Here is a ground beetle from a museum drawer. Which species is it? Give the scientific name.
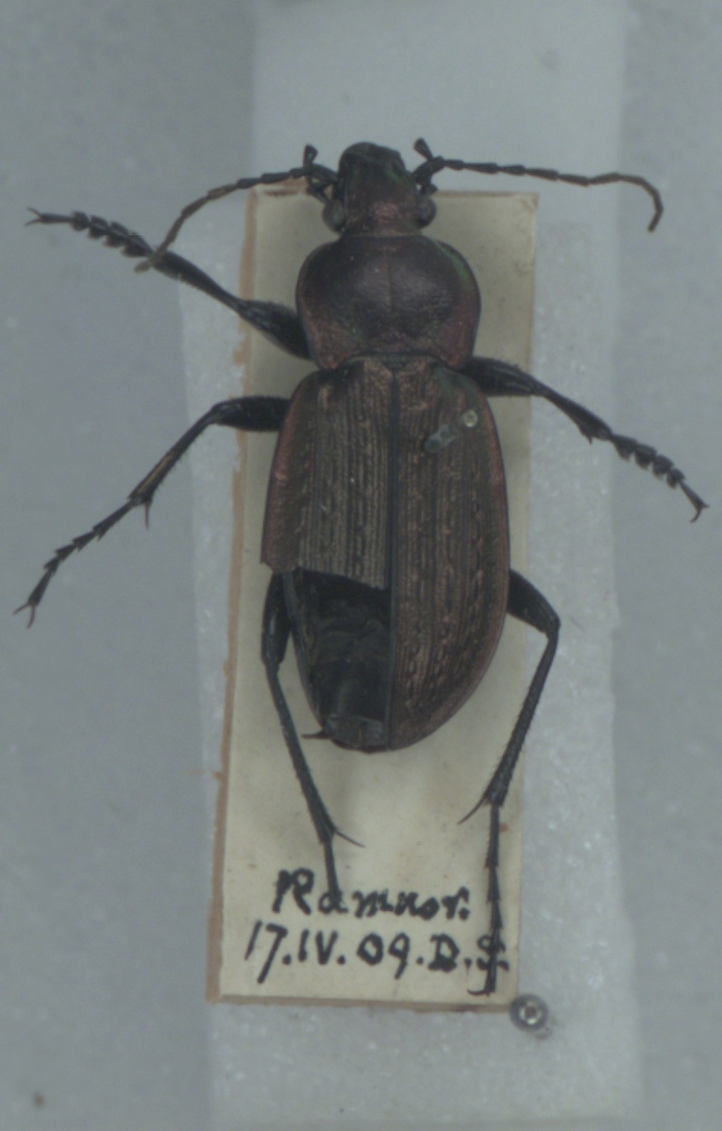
Carabus arvensis
